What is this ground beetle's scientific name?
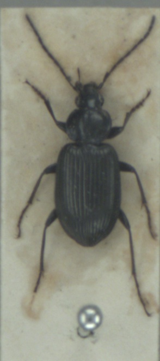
Agonum viduum
